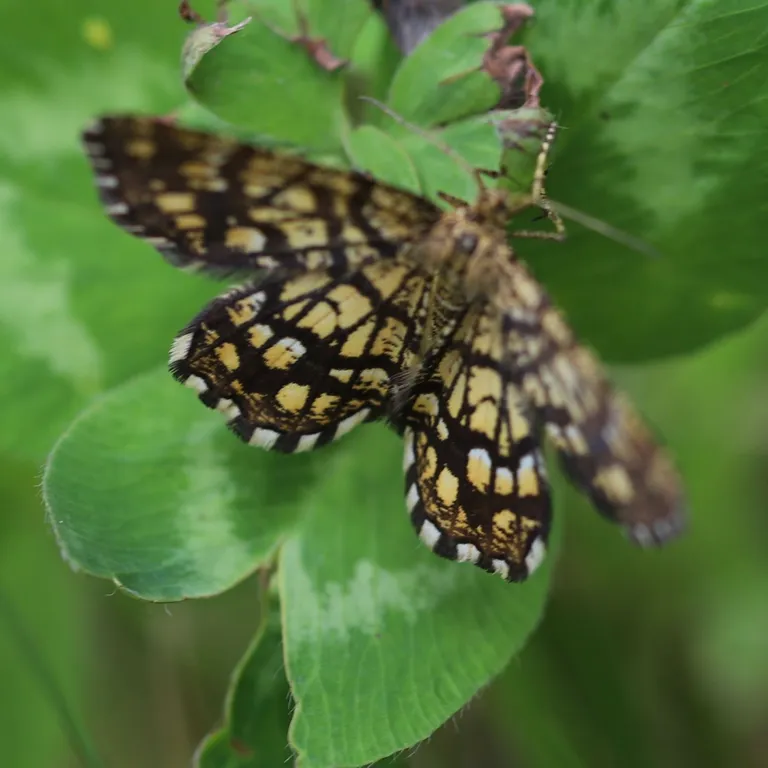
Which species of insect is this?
Chiasmia clathrata
